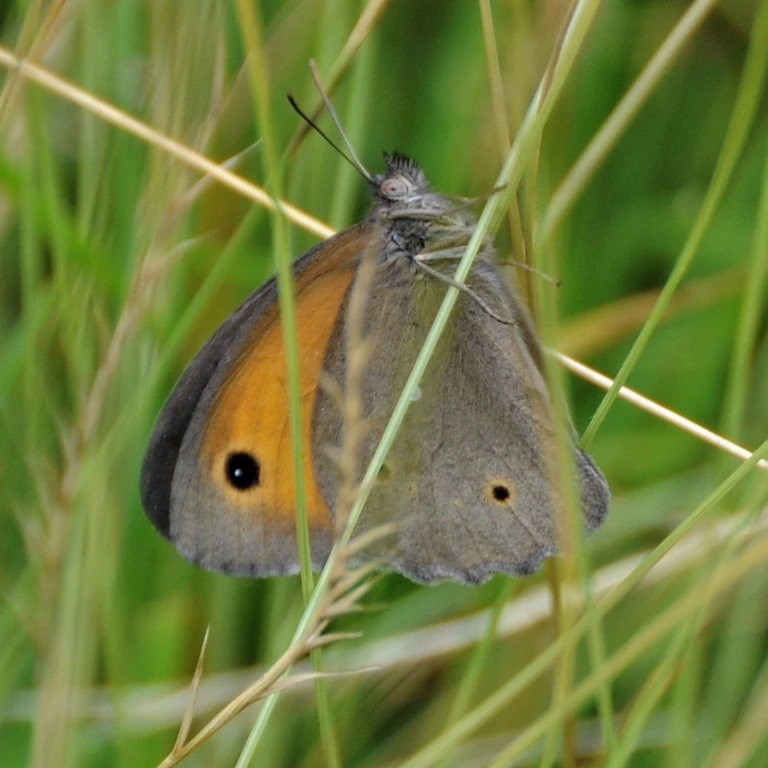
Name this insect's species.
Maniola jurtina
